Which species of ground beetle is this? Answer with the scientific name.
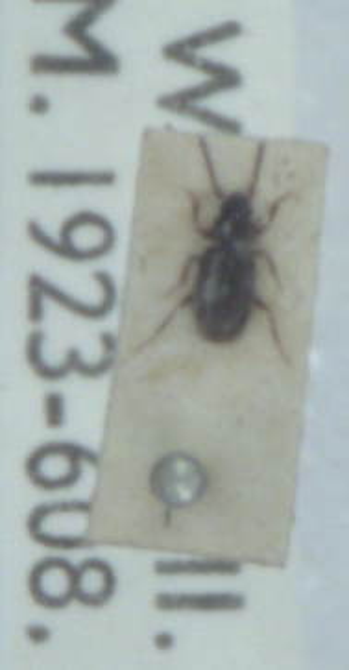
Tachys bistriatus
